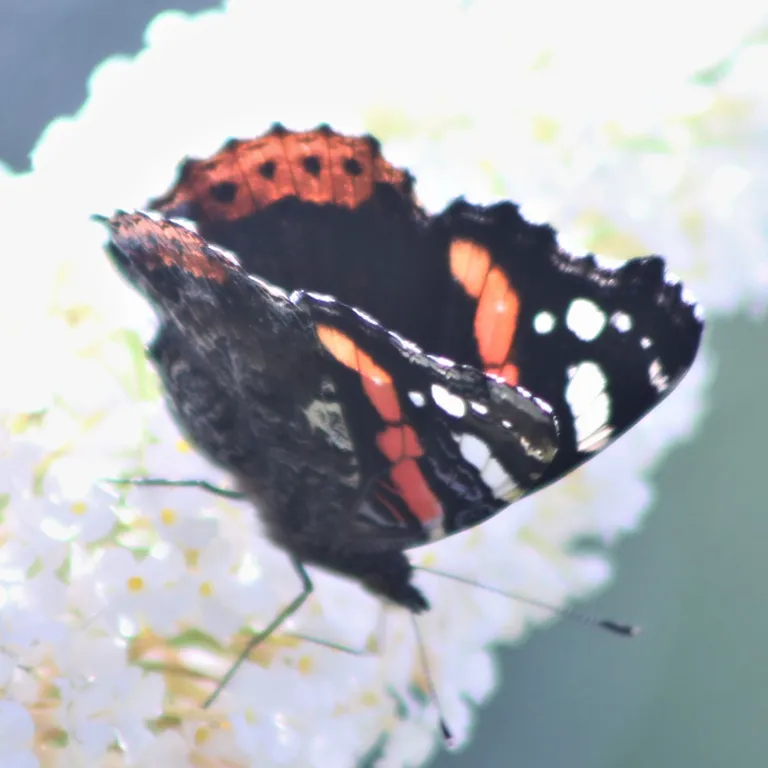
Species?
Vanessa atalanta
